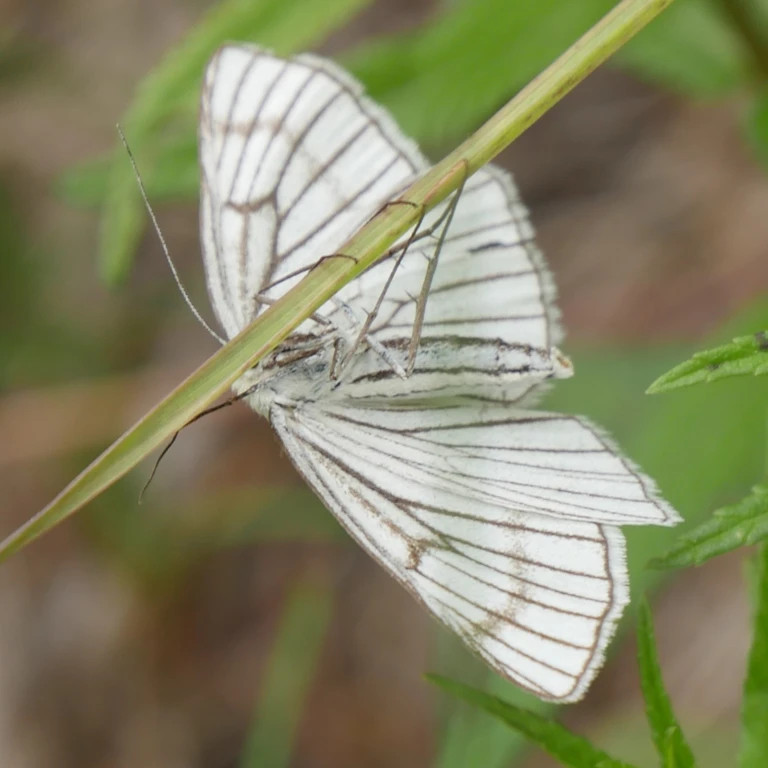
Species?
Siona lineata
